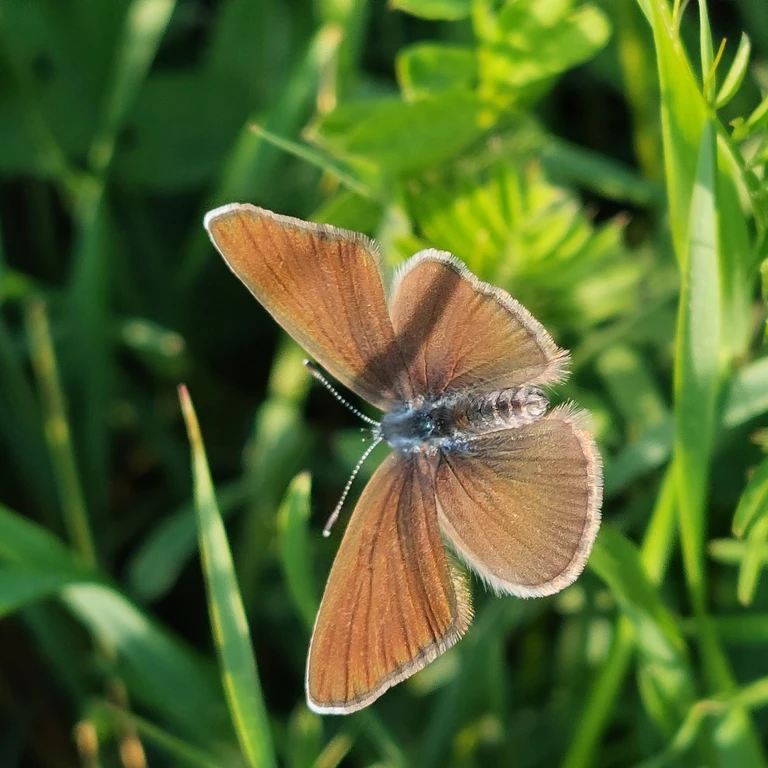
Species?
Cyaniris semiargus
